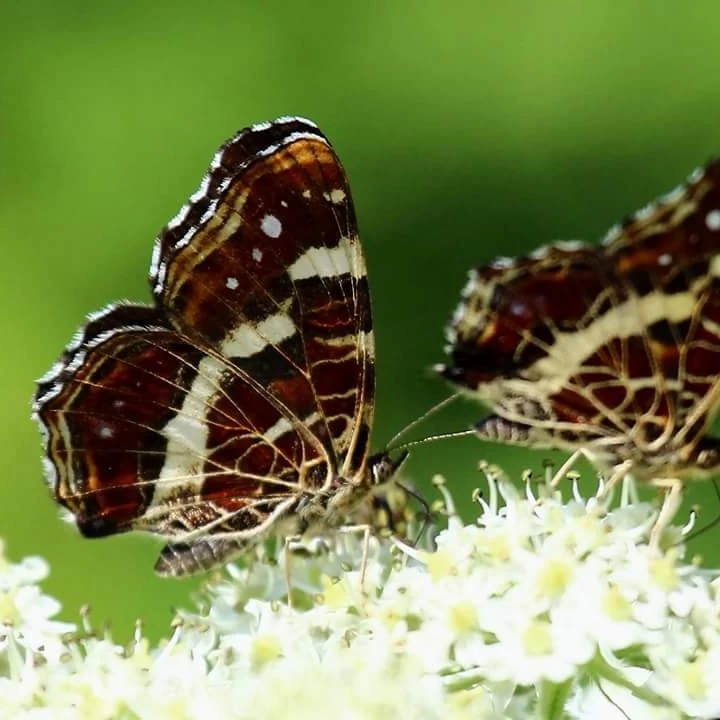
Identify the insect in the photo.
Araschnia levana
